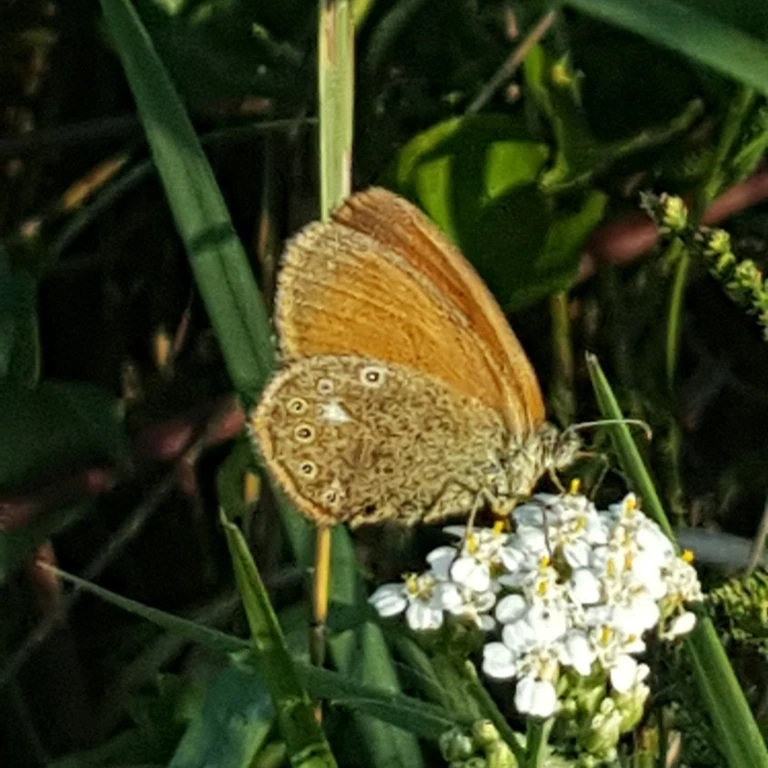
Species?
Coenonympha glycerion (also Coenonympha iphis)
